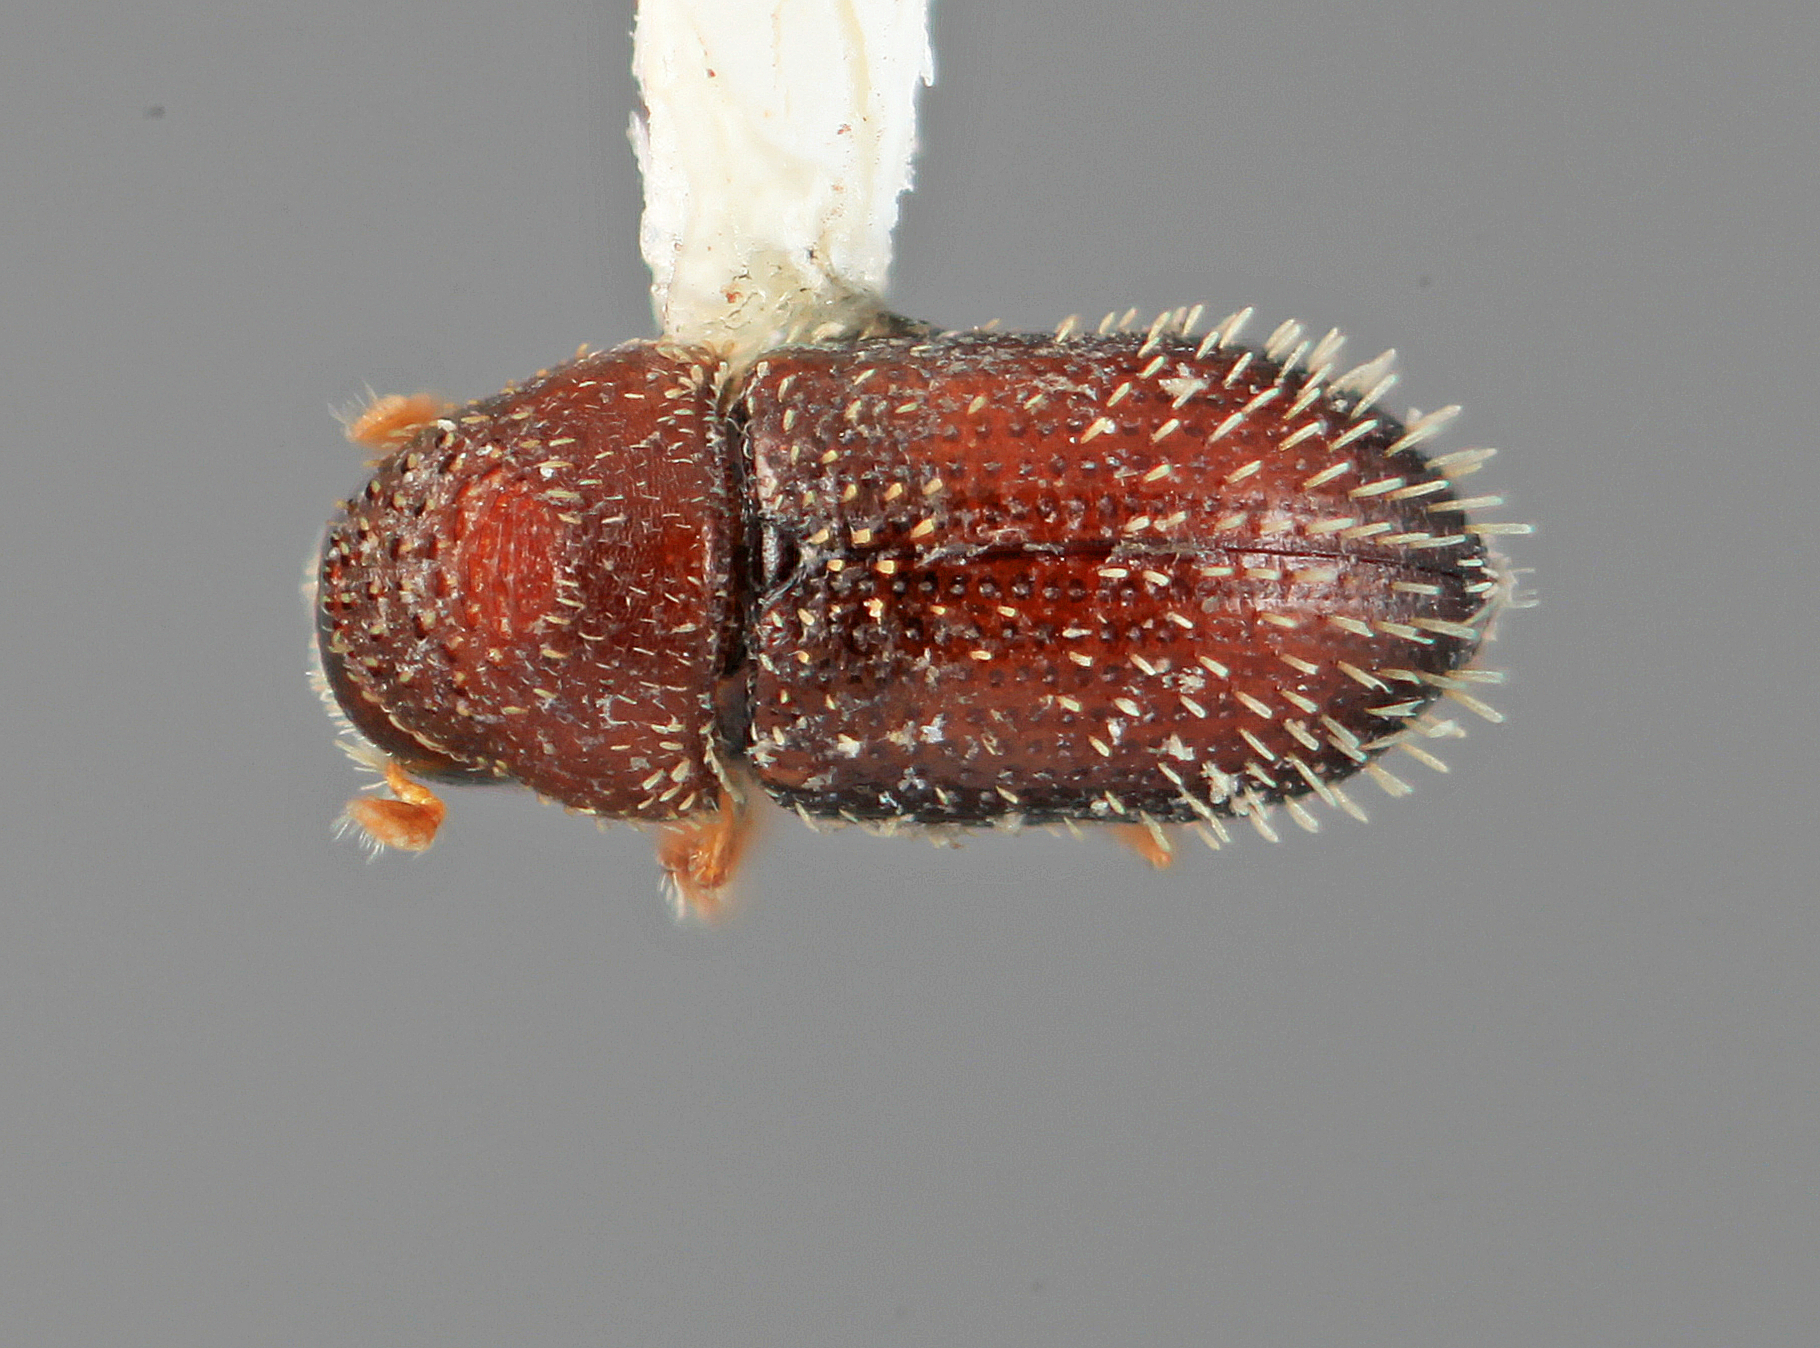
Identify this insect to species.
Pseudothysanoes peniculus
